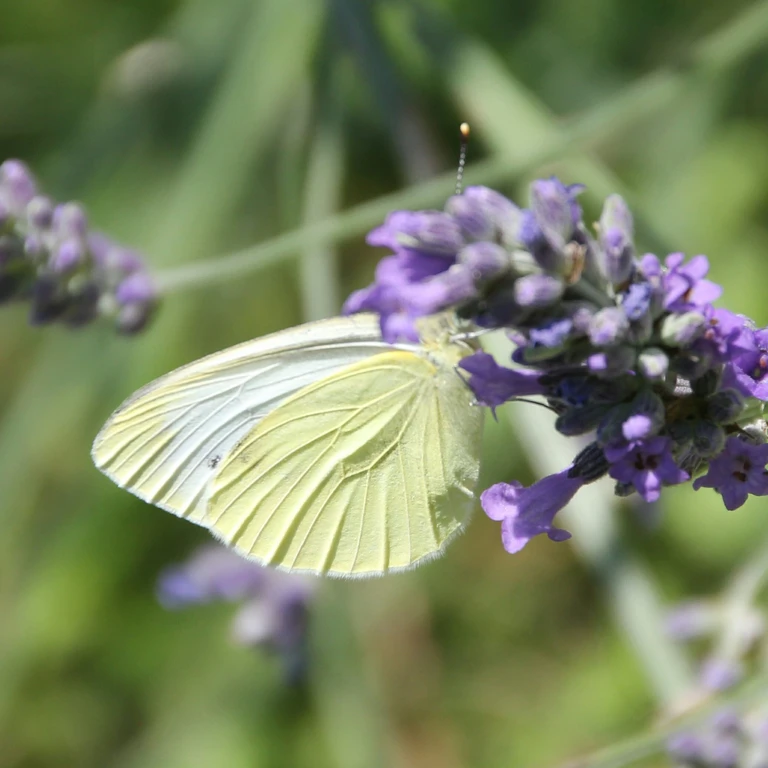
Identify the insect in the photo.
Pieris rapae
